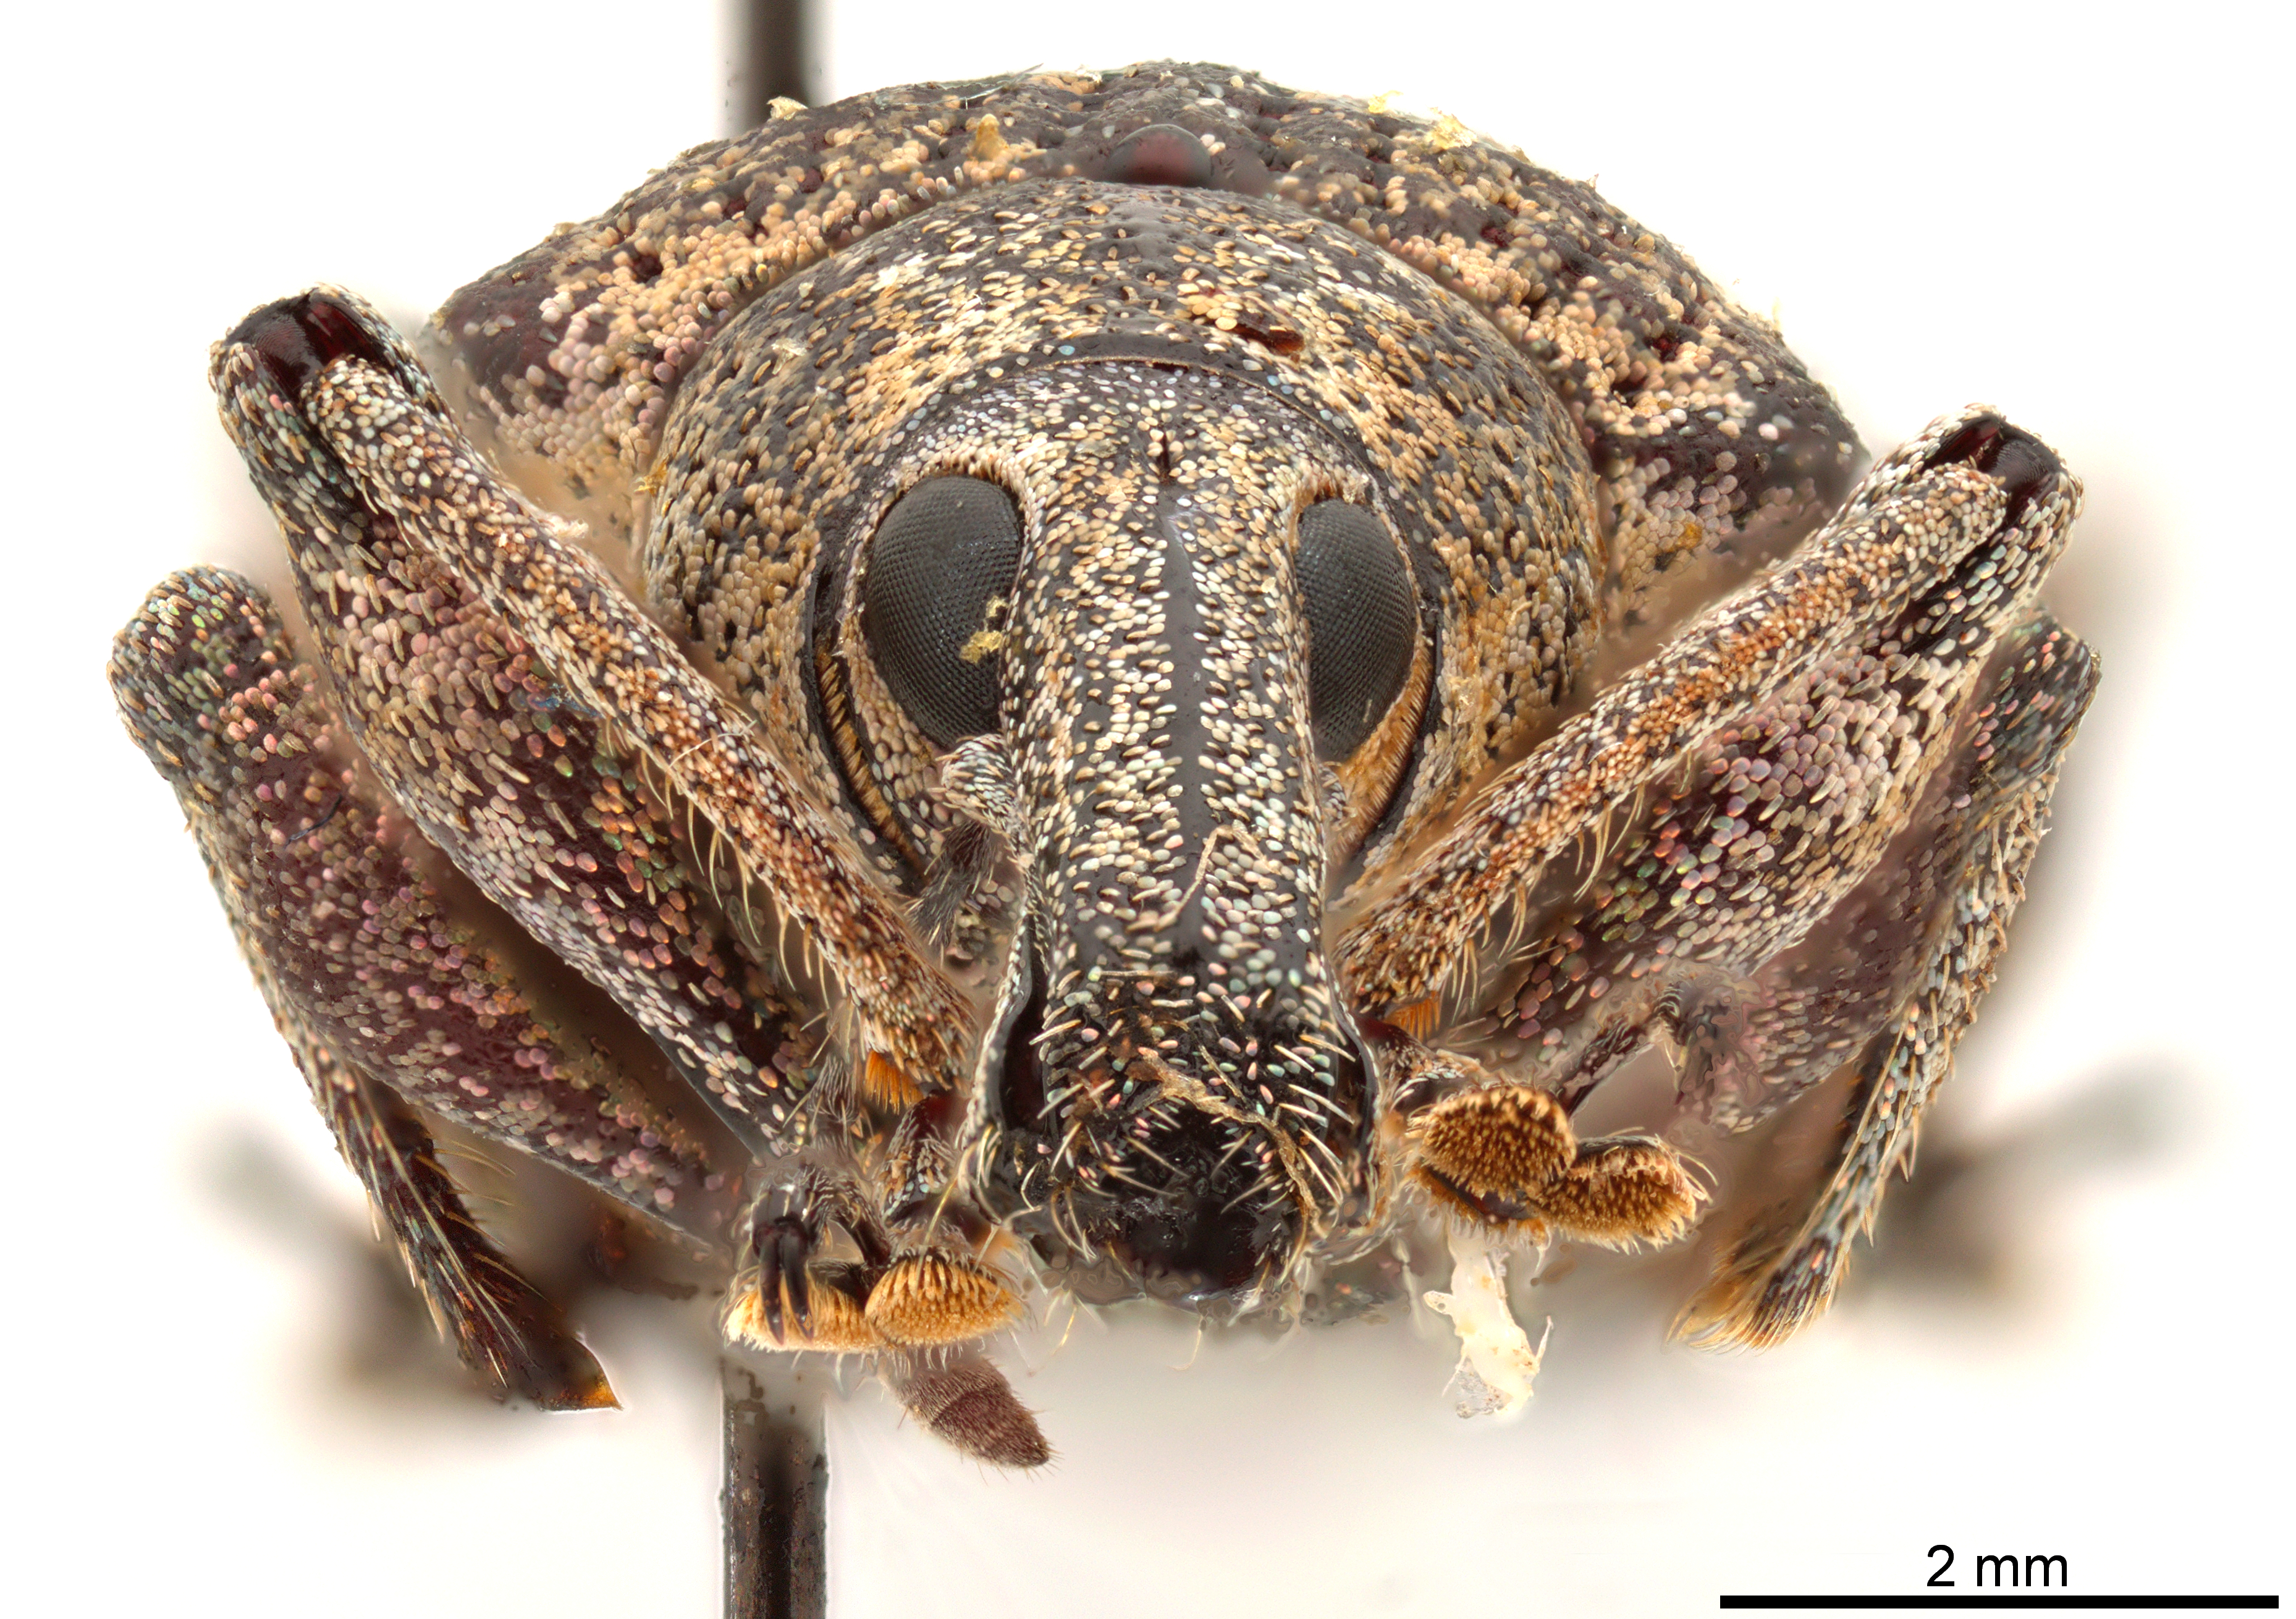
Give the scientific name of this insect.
Hypoptus macularis
